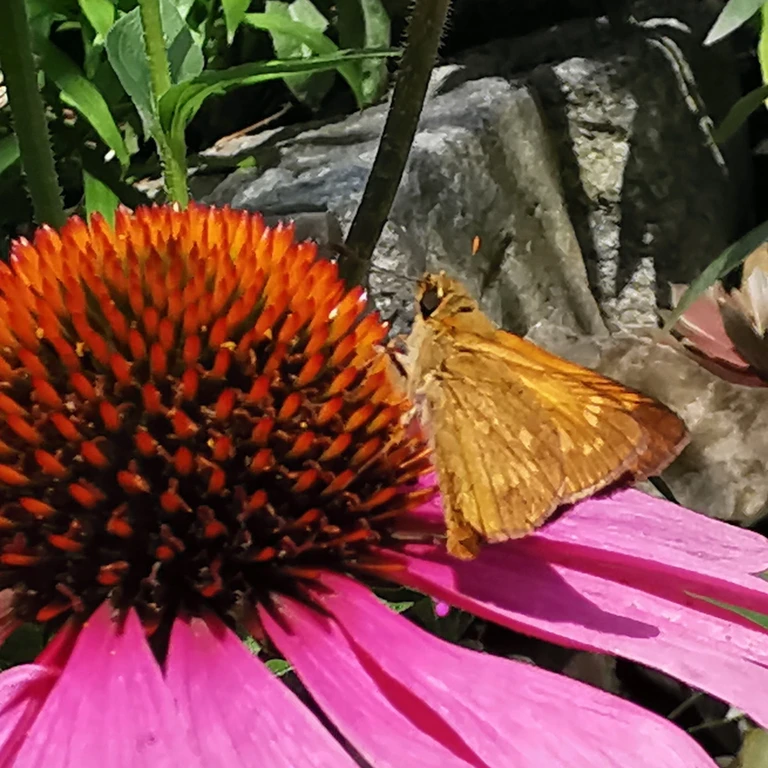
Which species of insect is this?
Ochlodes sylvanus (also Ochlodes venata)
